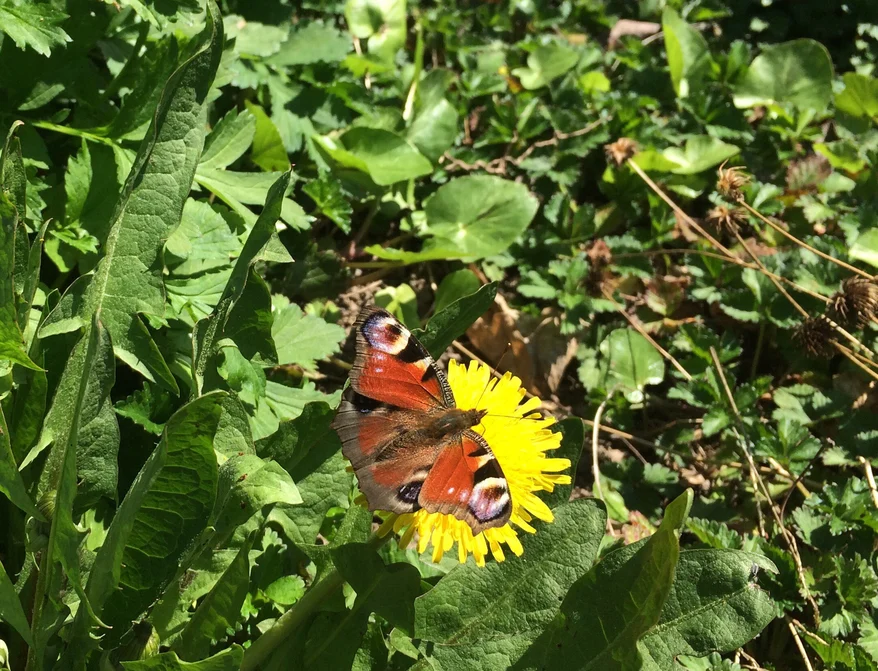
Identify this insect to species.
Aglais io
